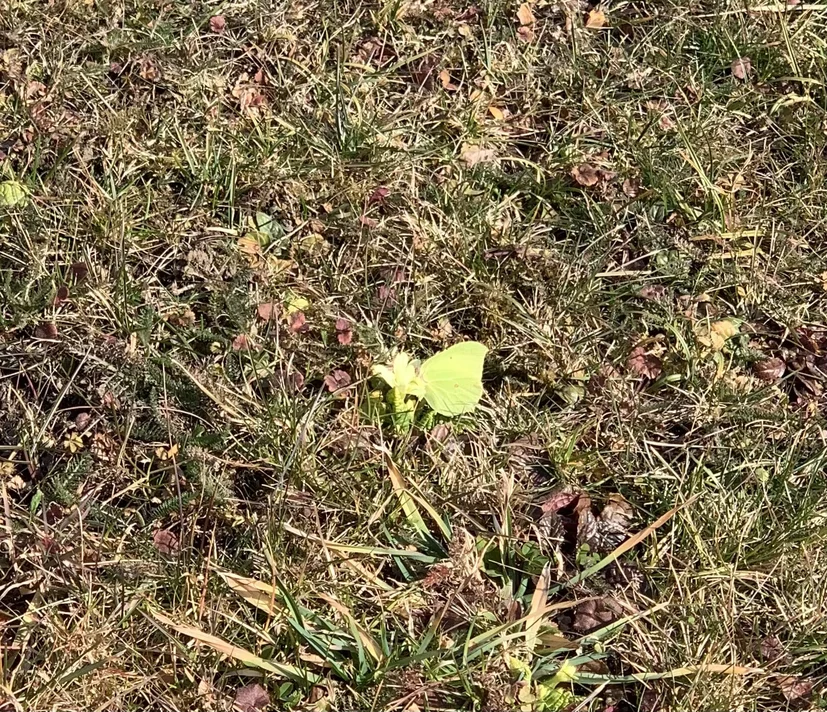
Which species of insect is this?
Gonepteryx rhamni
